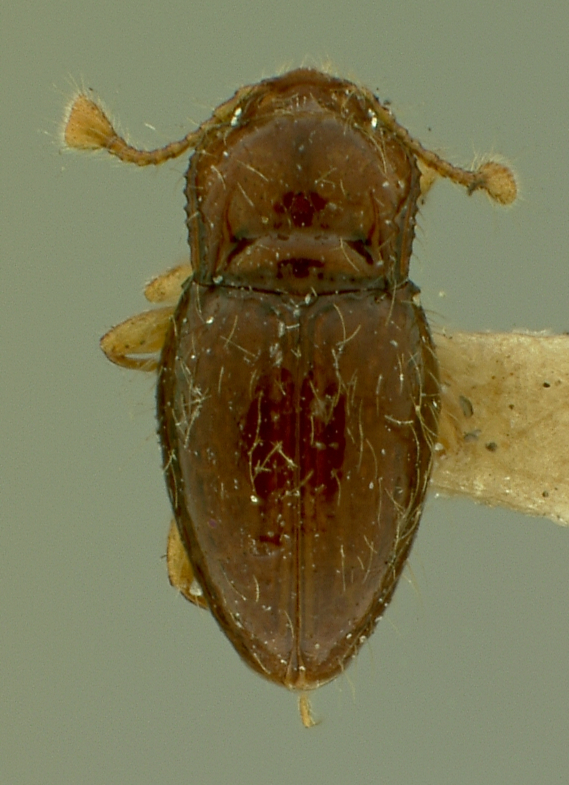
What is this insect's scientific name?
Lycoperdinella subcaeca
